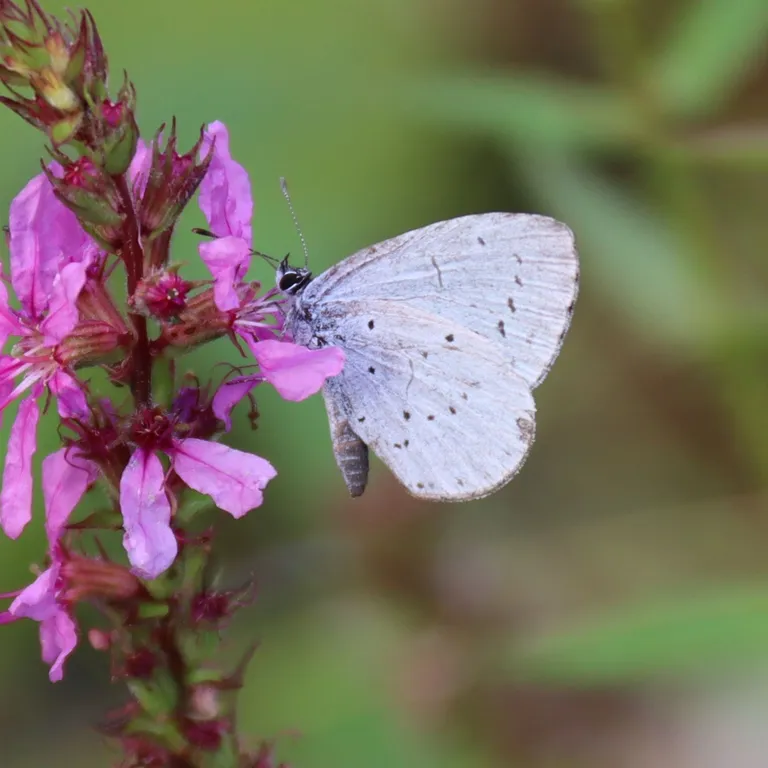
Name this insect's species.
Celastrina argiolus
